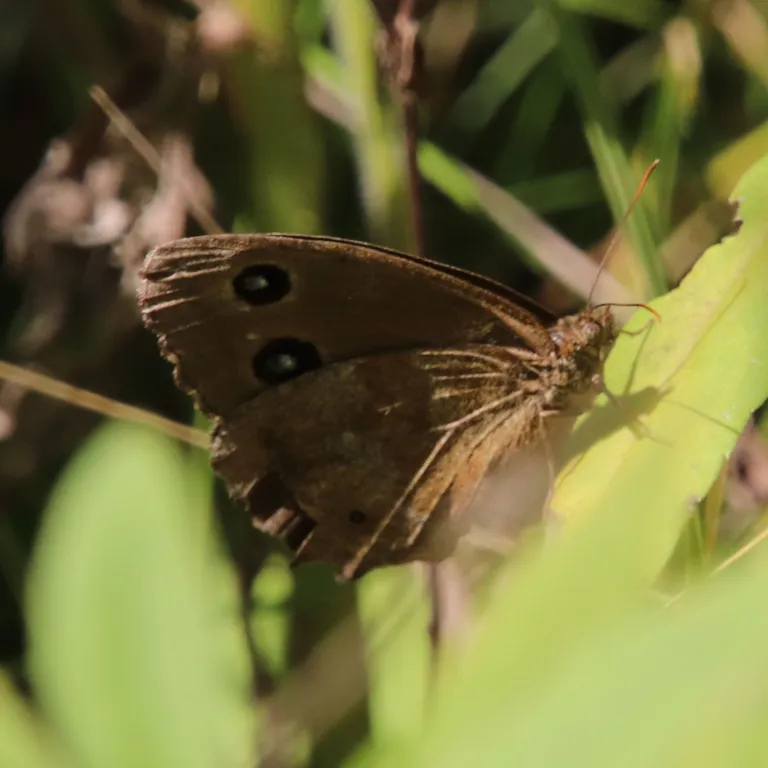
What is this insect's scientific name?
Minois dryas
